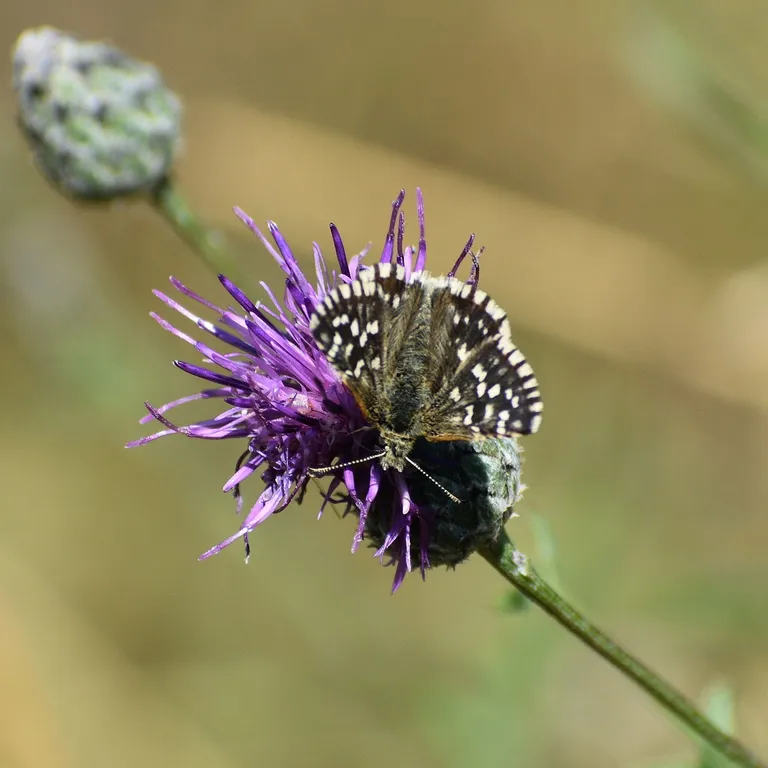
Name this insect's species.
Pyrgus malvae
